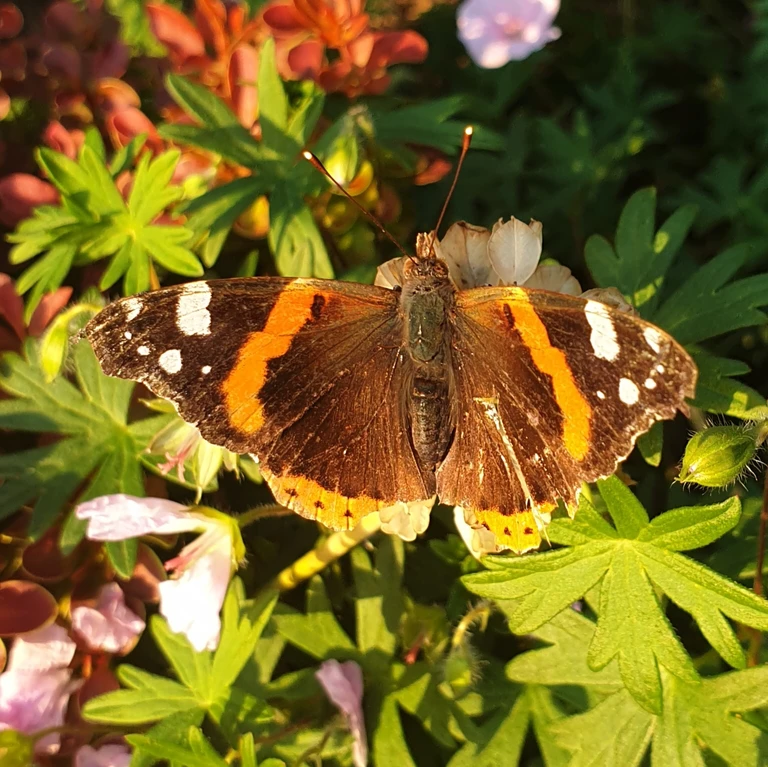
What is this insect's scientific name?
Vanessa atalanta
